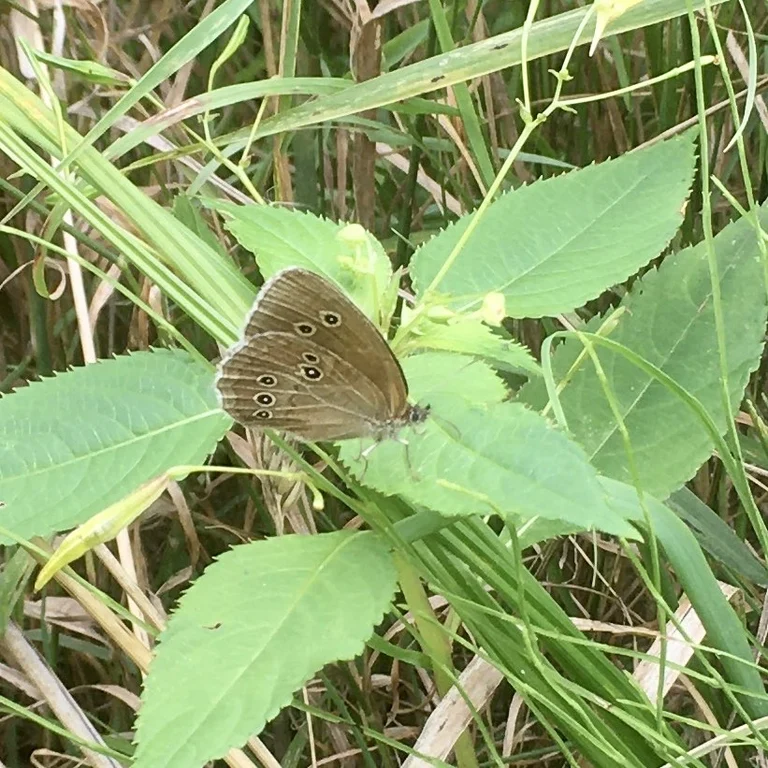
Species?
Aphantopus hyperantus
